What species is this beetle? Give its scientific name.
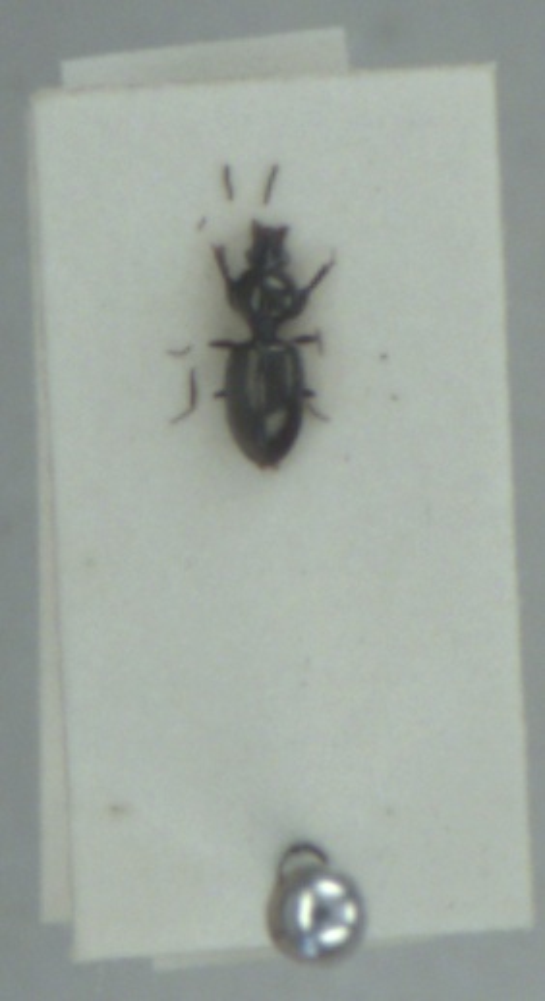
Dyschirius aeneus
